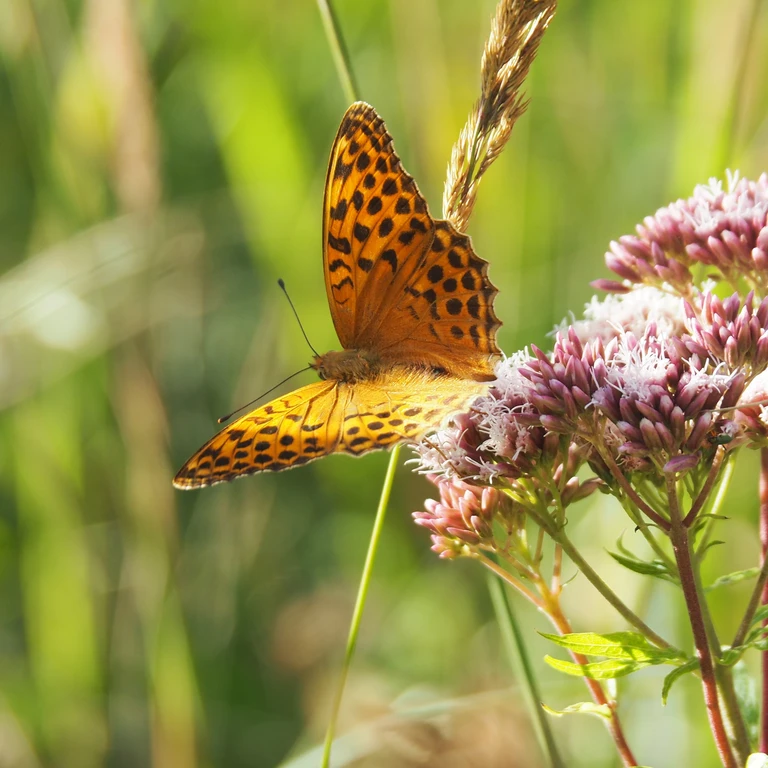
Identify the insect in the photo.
Argynnis paphia
